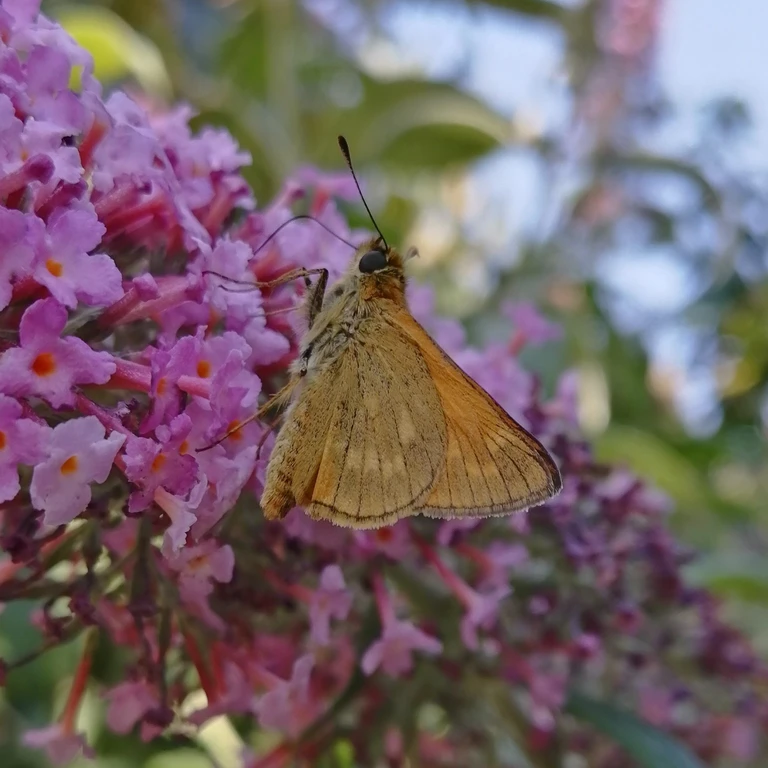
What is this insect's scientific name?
Ochlodes sylvanus (also Ochlodes venata)
